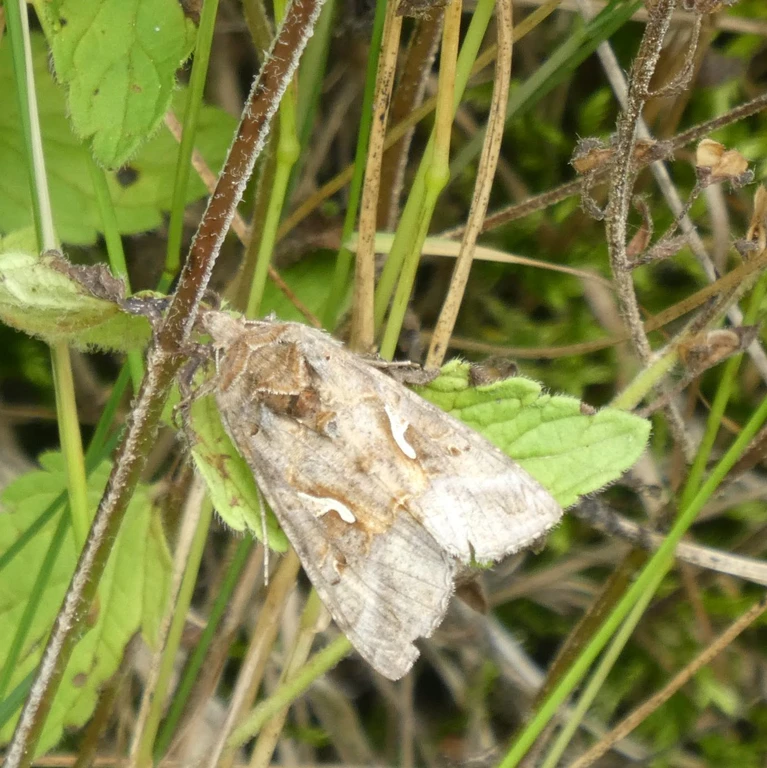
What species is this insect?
Autographa gamma
